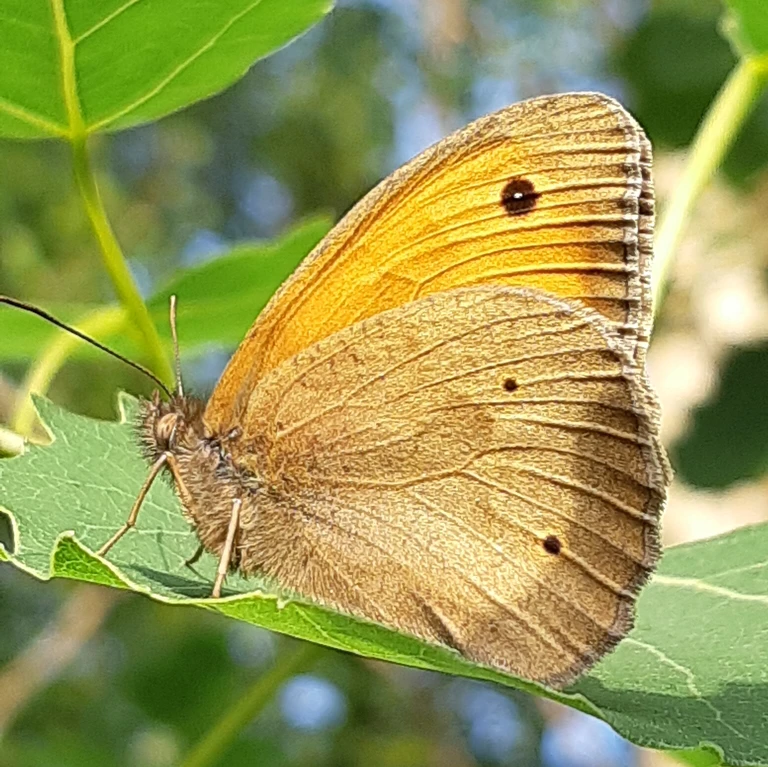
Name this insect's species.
Maniola jurtina
